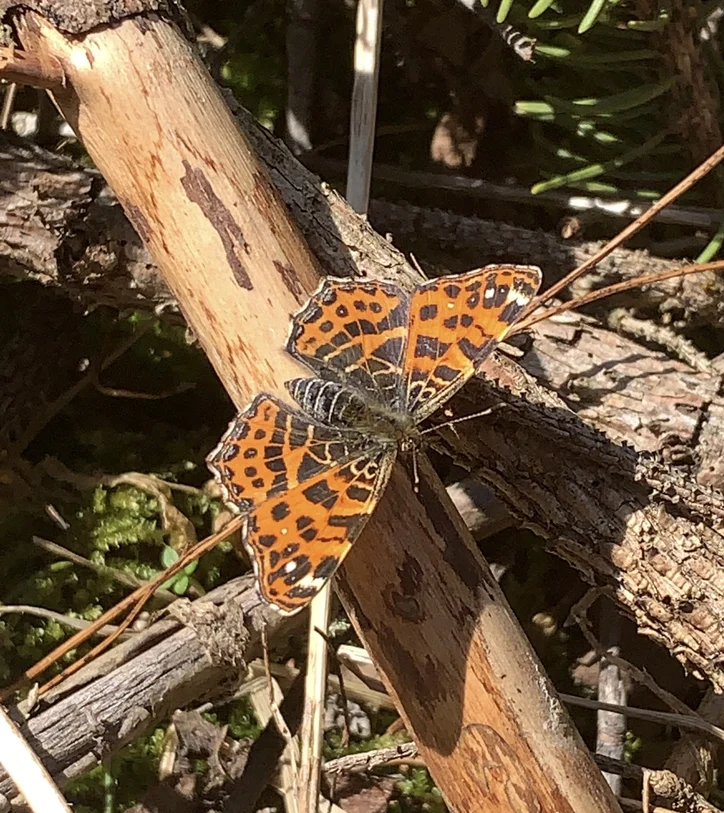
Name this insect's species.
Araschnia levana
